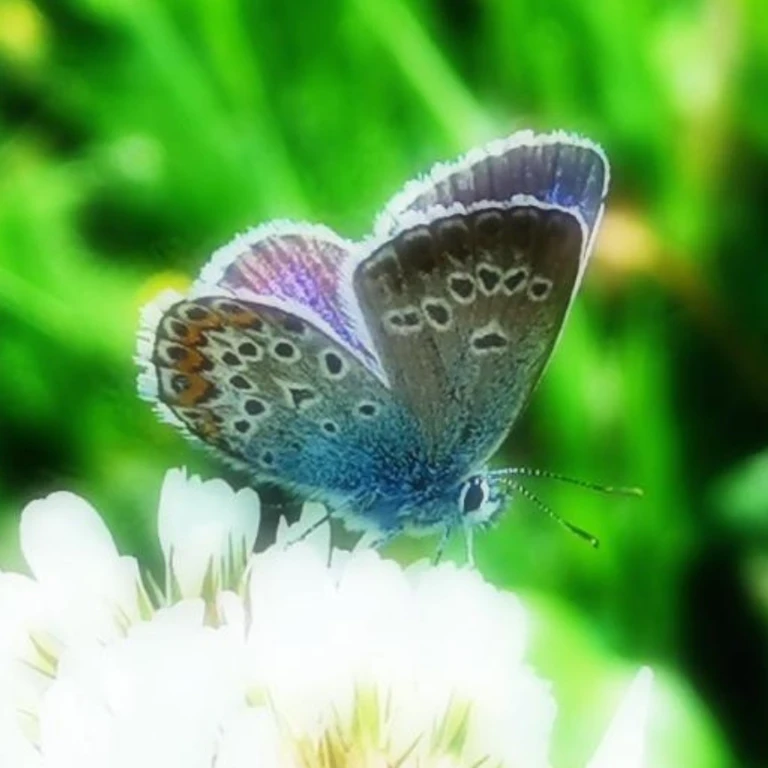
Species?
Plebejus argus
